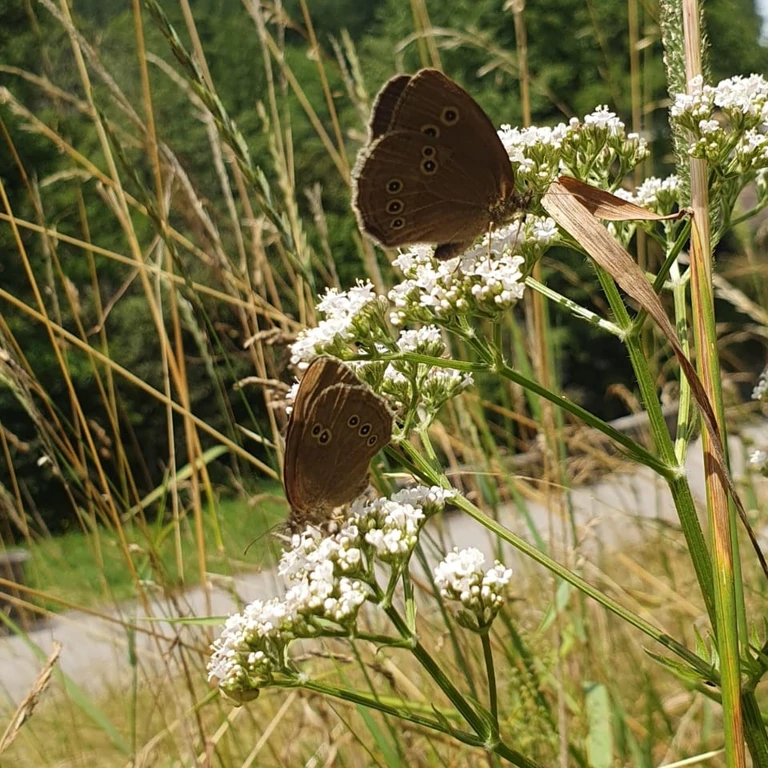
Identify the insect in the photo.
Aphantopus hyperantus
